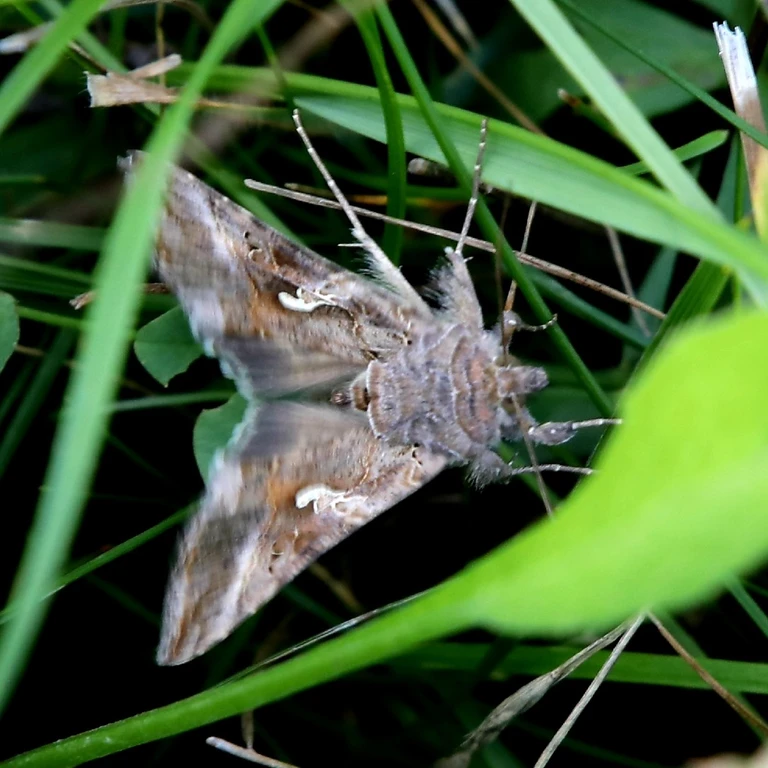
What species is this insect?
Autographa gamma
